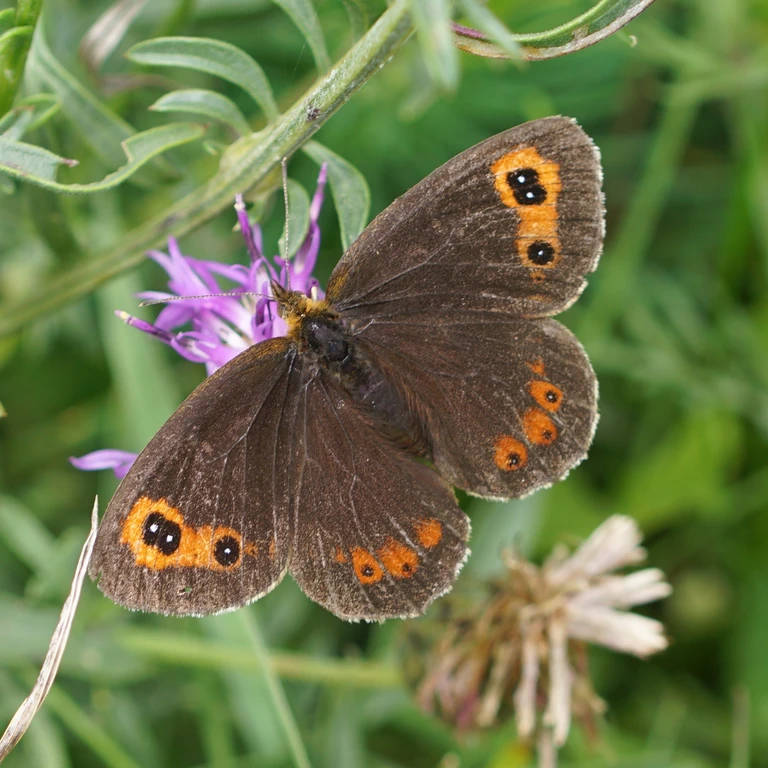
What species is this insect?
Erebia aethiops
